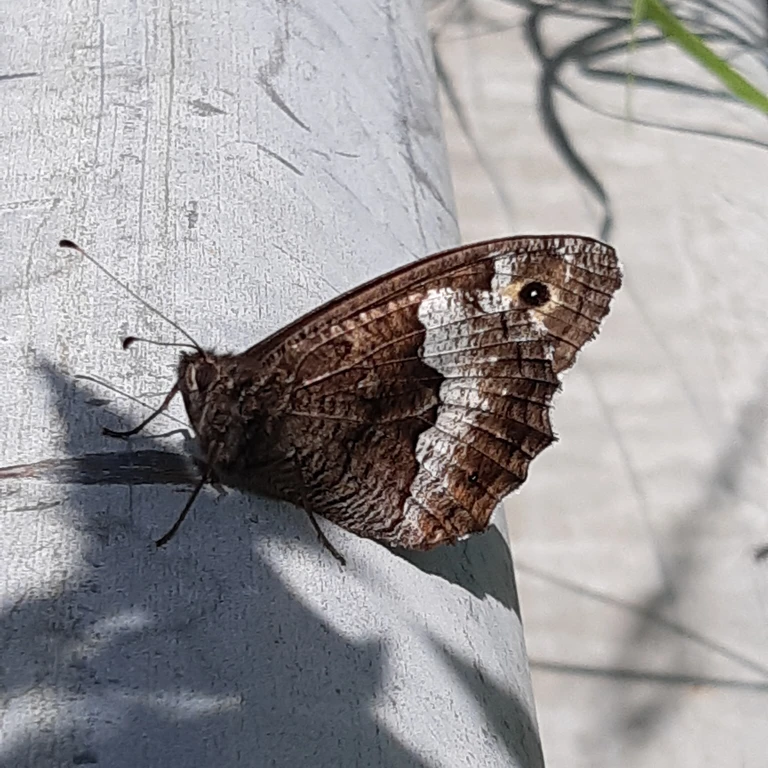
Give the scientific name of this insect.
Hipparchia fagi
